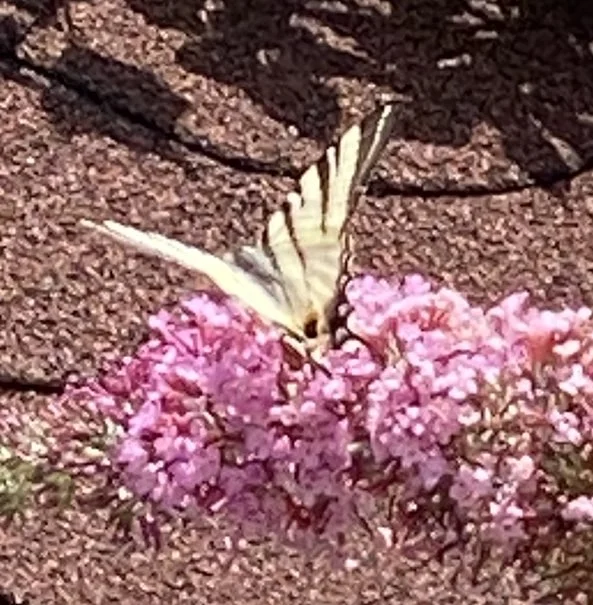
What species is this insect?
Iphiclides podalirius
